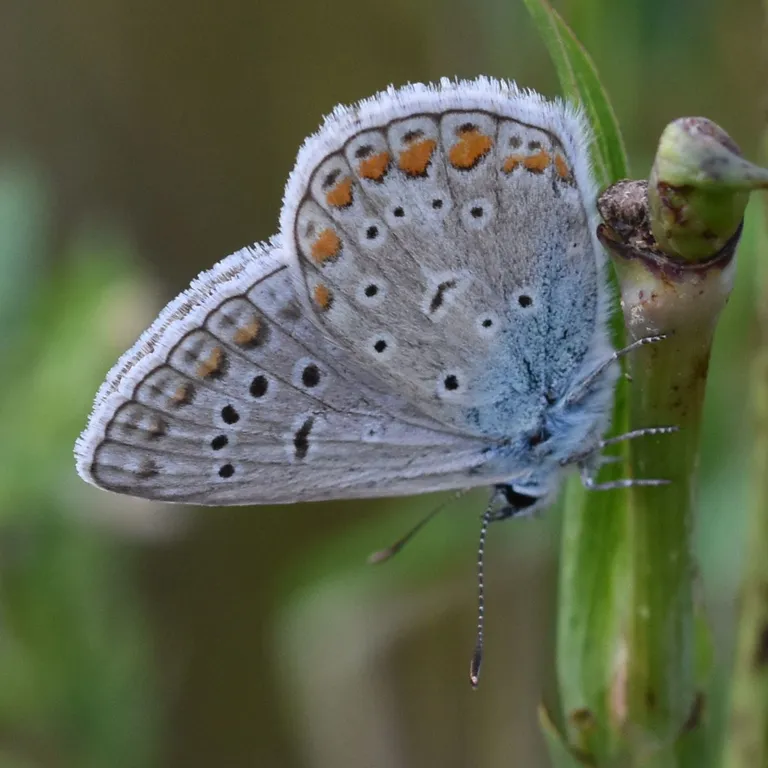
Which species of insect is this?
Polyommatus icarus
